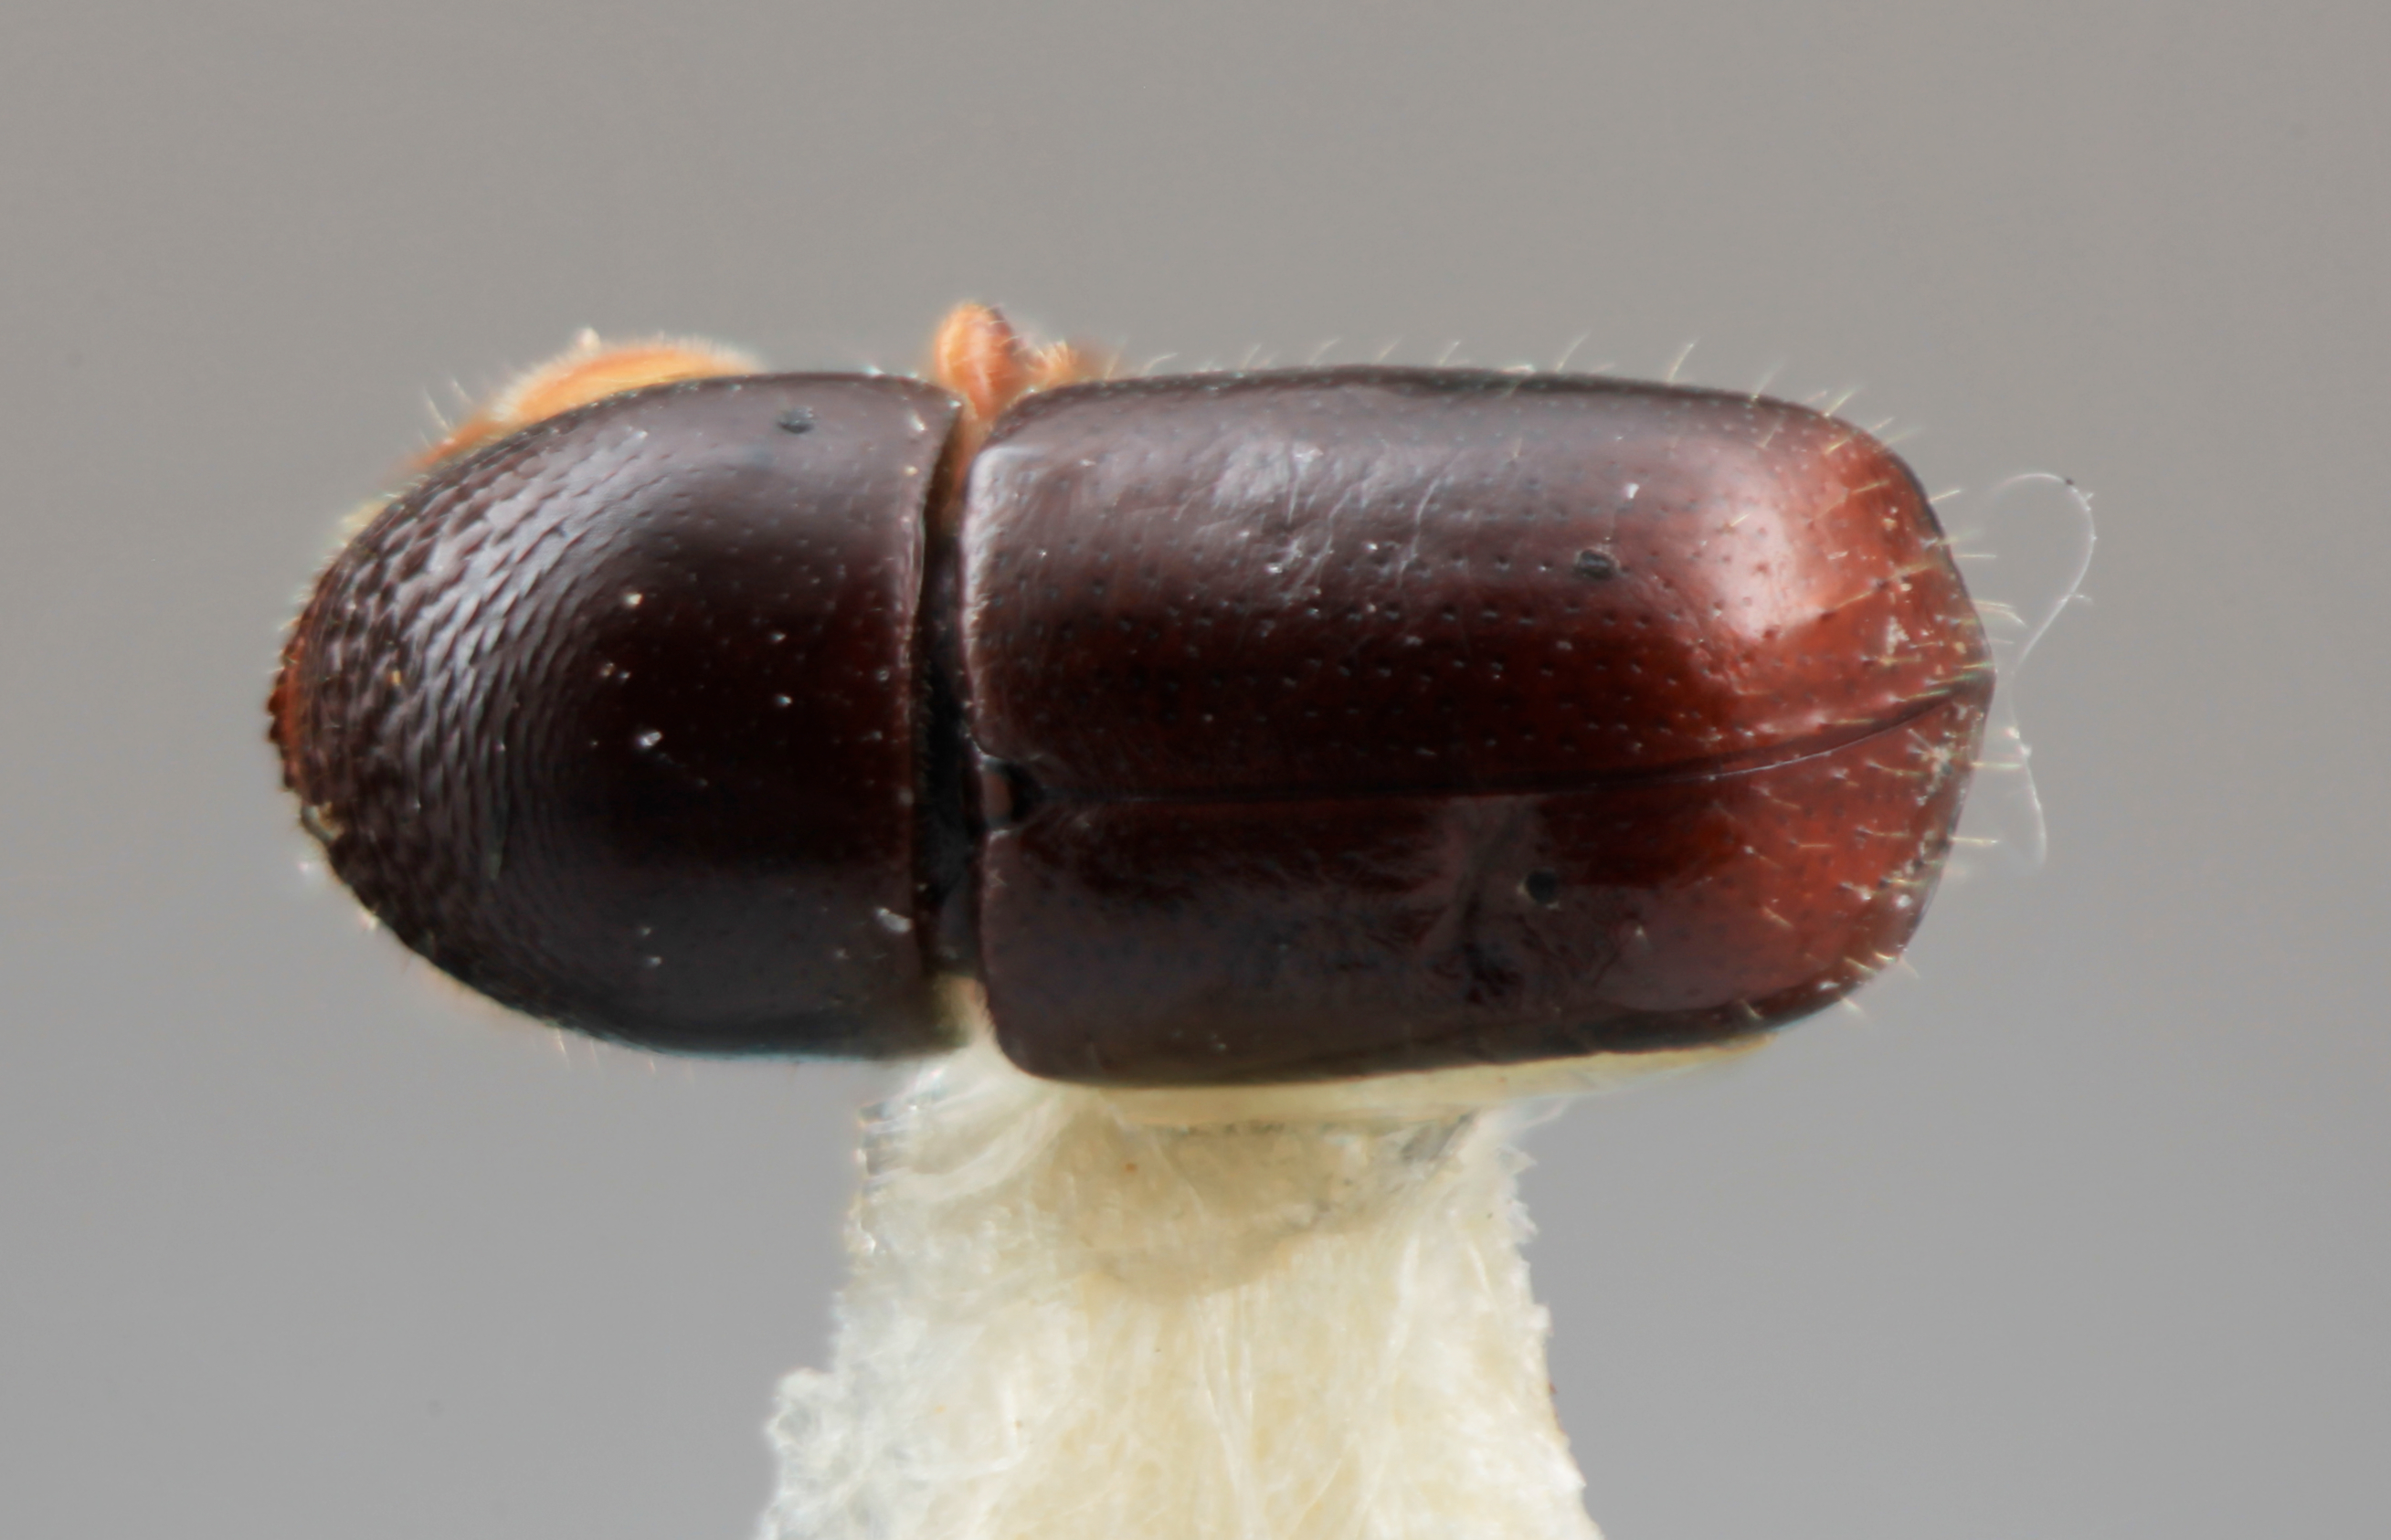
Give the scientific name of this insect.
Corthylus lustratus
